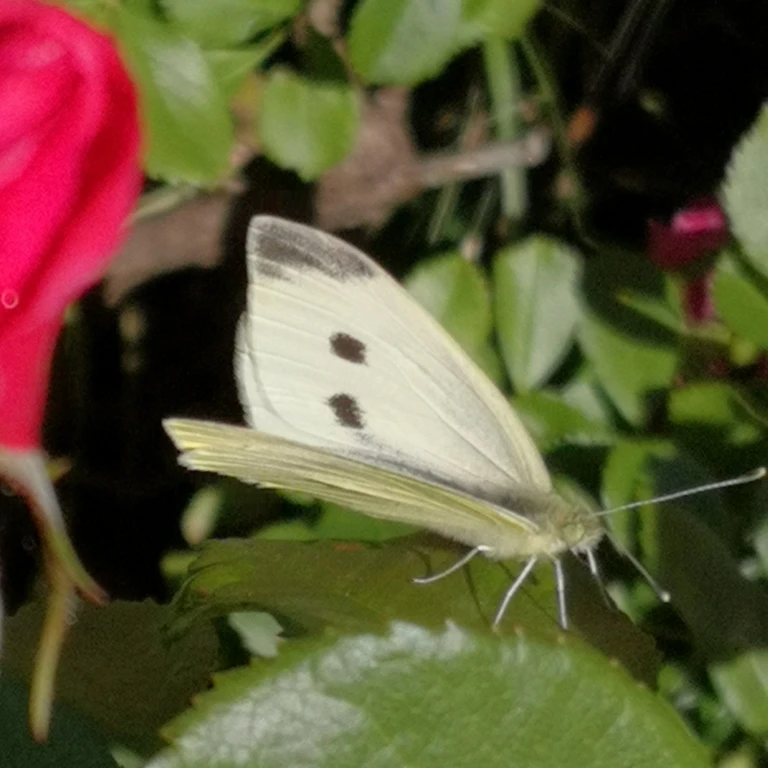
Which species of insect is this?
Pieris rapae
